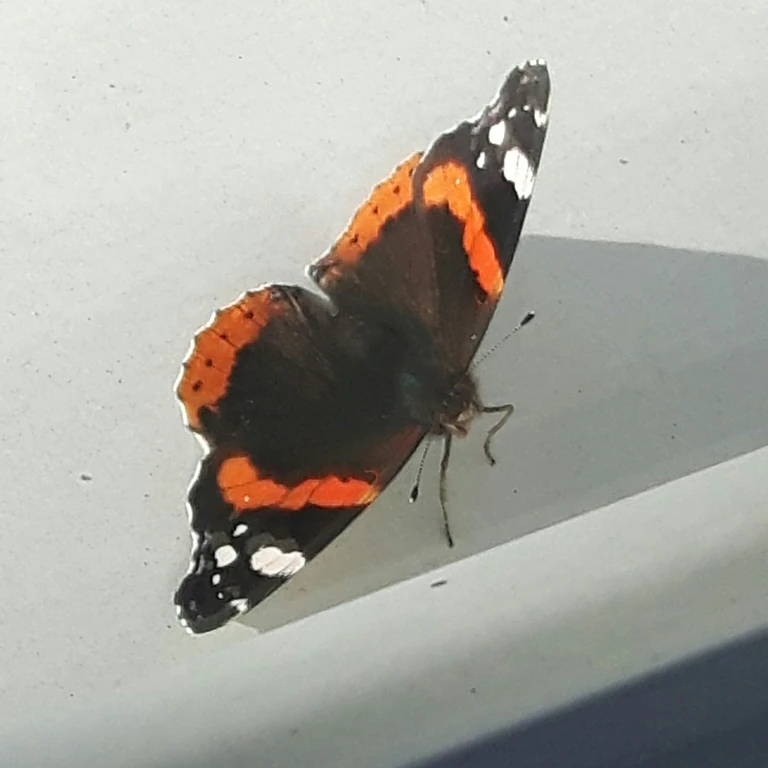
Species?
Vanessa atalanta
